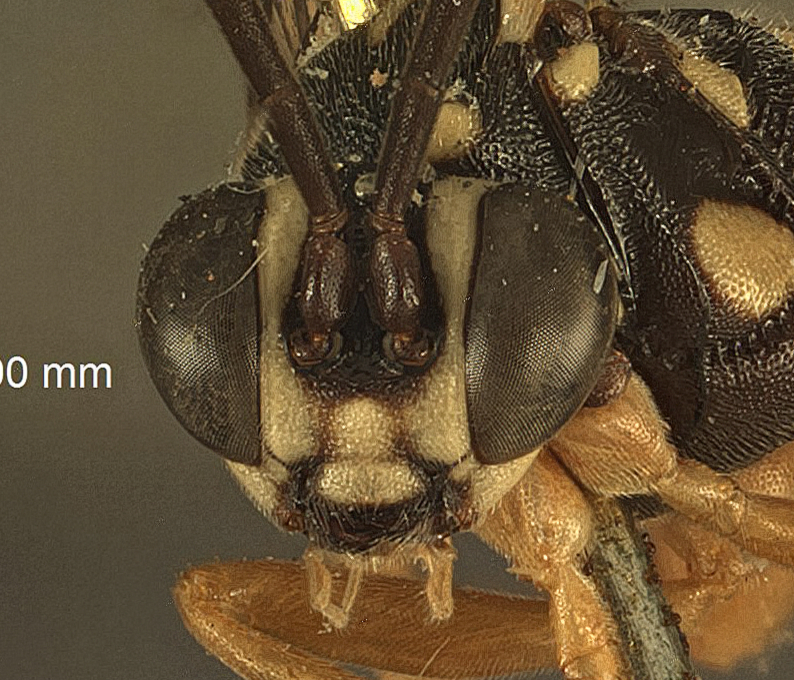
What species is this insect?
Crypturus dyari
